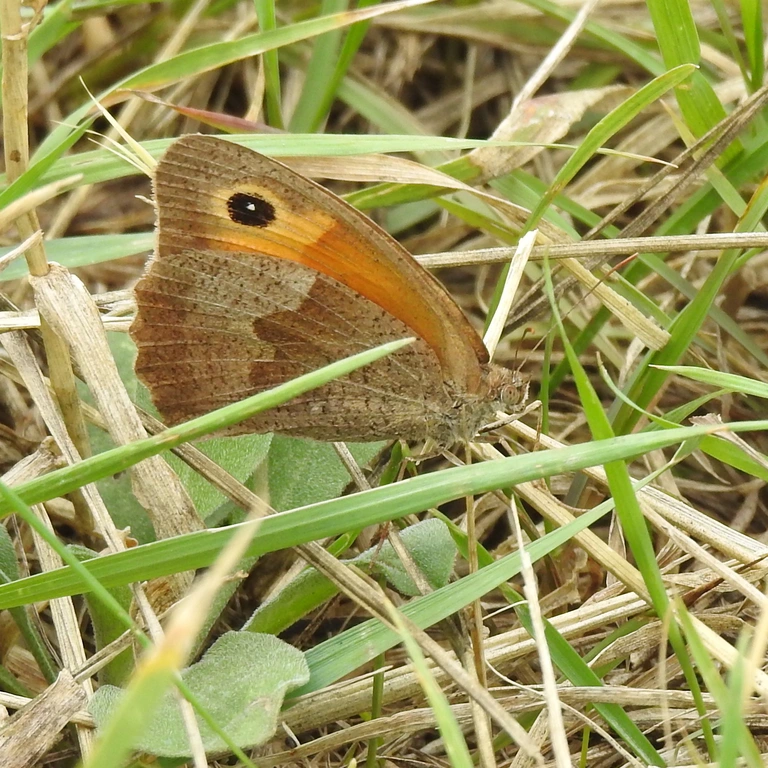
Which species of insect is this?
Maniola jurtina
